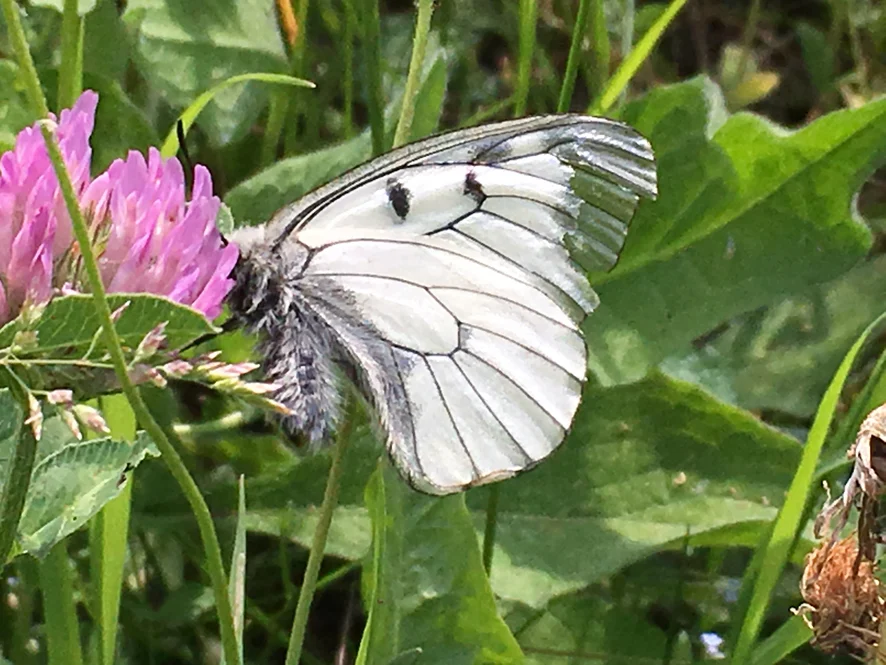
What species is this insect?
Parnassius mnemosyne
